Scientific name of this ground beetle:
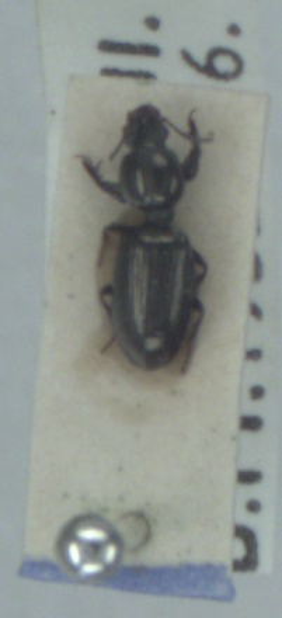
Dyschirius nitidus
